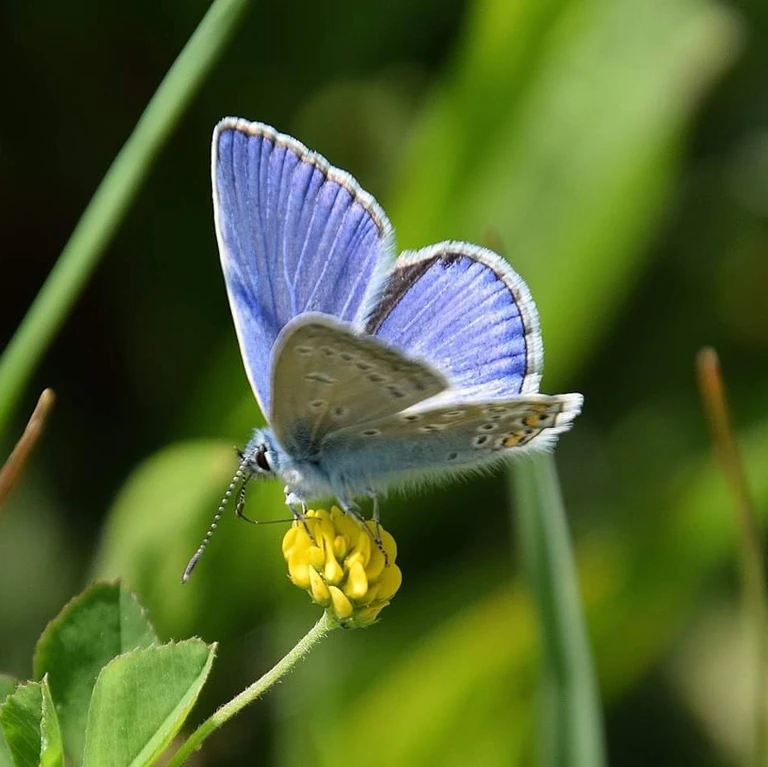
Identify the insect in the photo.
Polyommatus icarus
